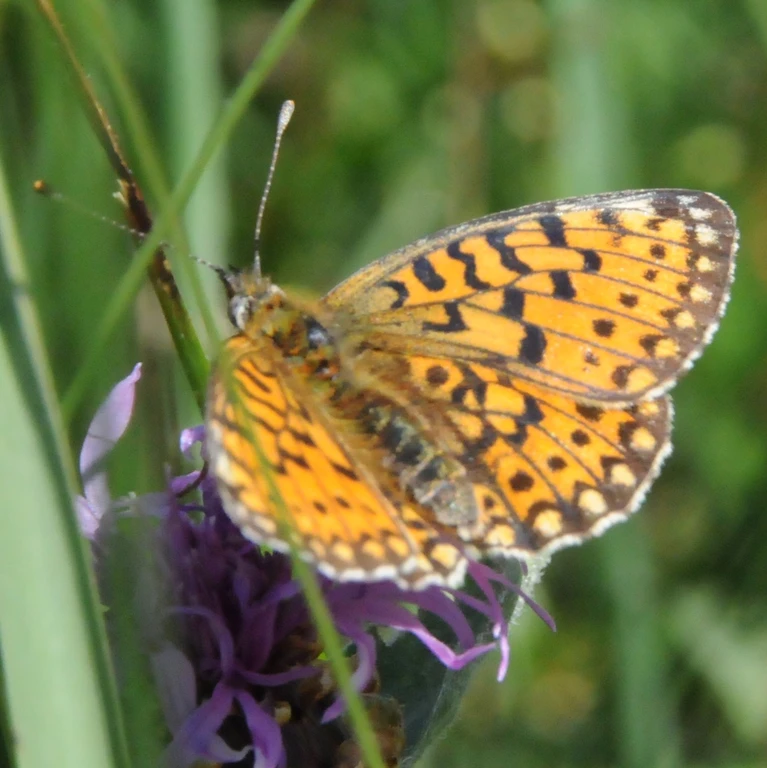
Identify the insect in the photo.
Boloria selene
